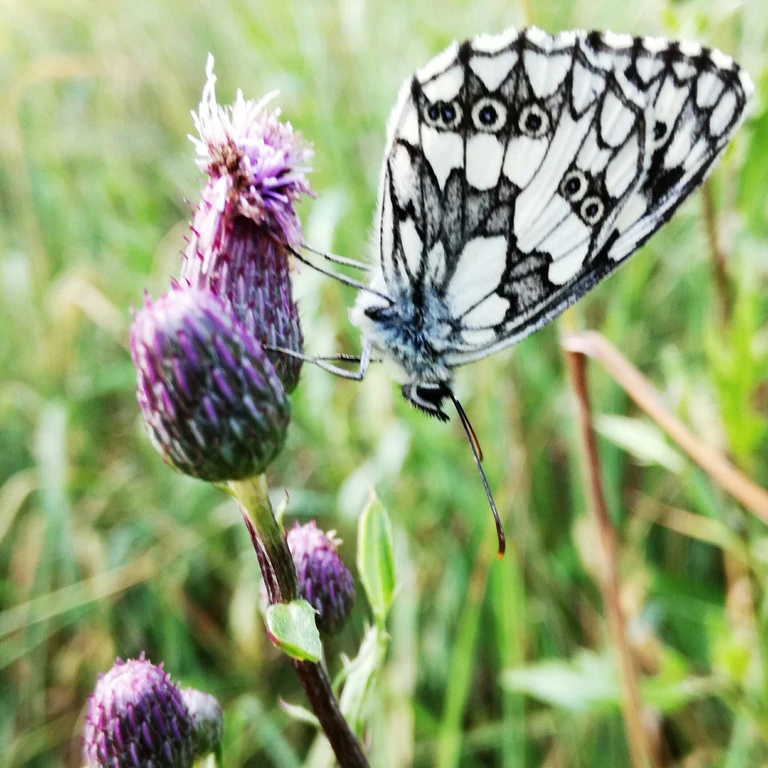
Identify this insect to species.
Melanargia galathea
